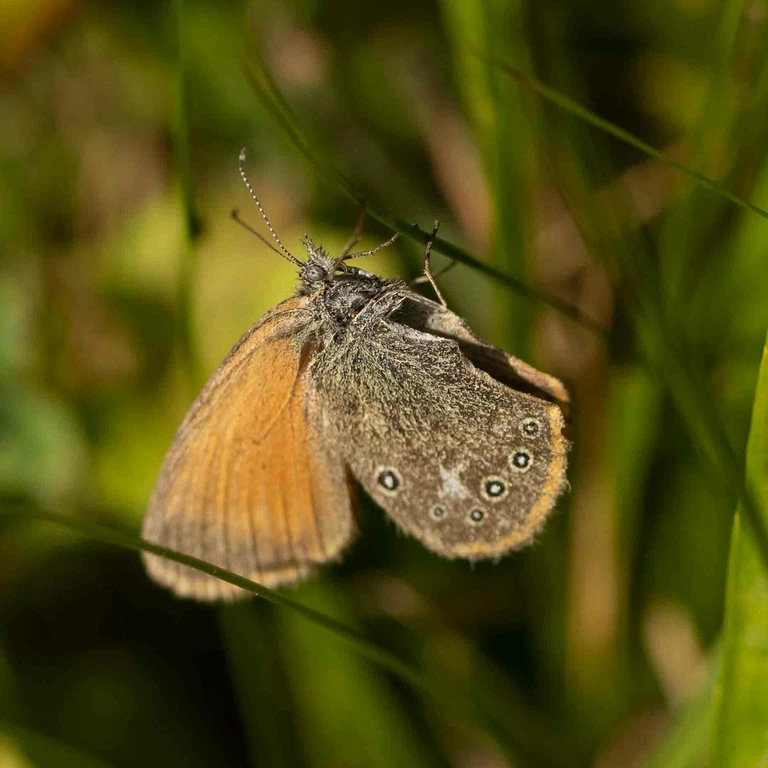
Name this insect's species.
Coenonympha glycerion (also Coenonympha iphis)
